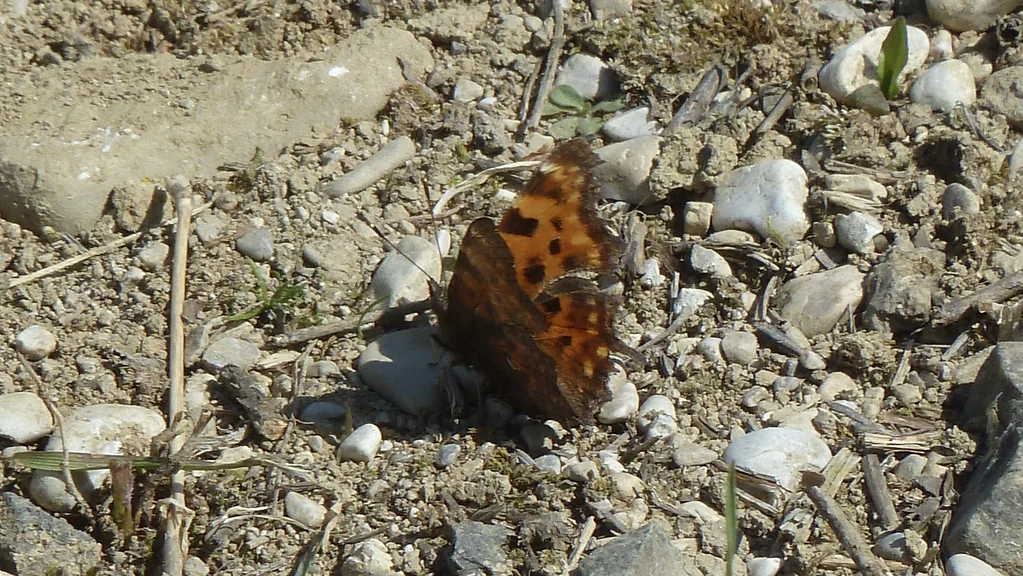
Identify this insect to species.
Polygonia c-album
